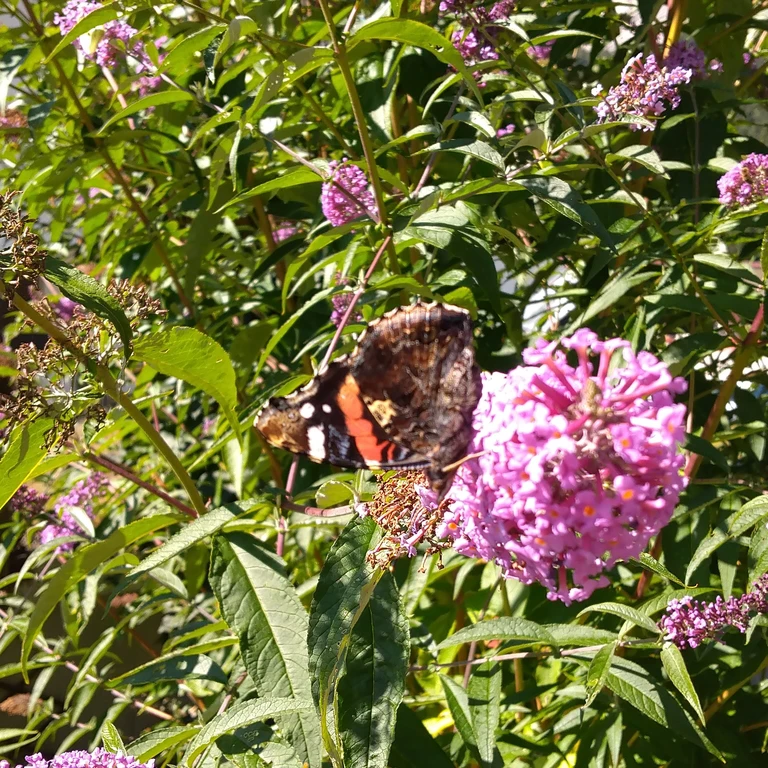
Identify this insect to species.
Vanessa atalanta
